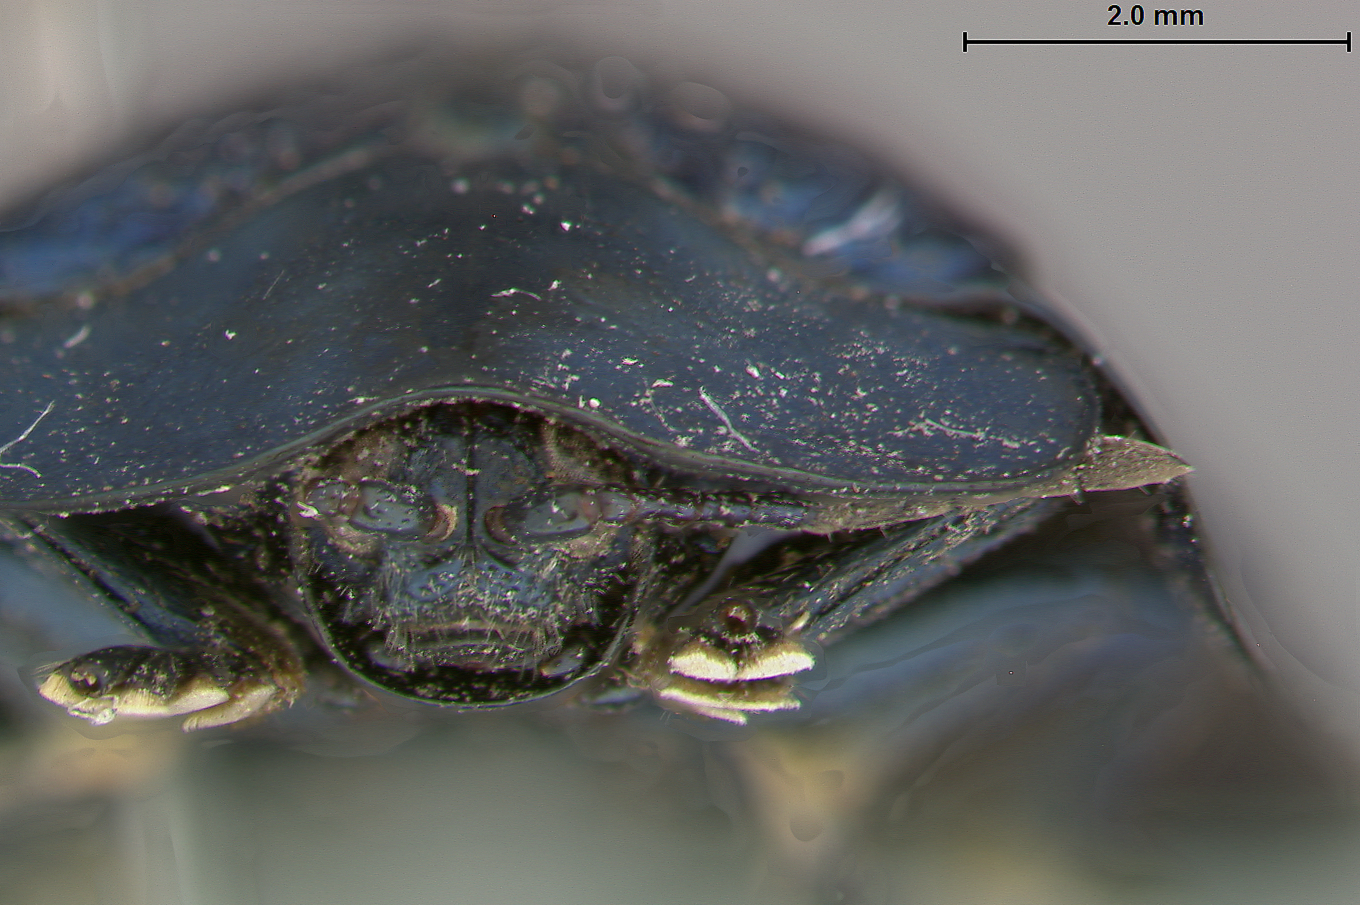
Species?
Cyrtonota cyanea
